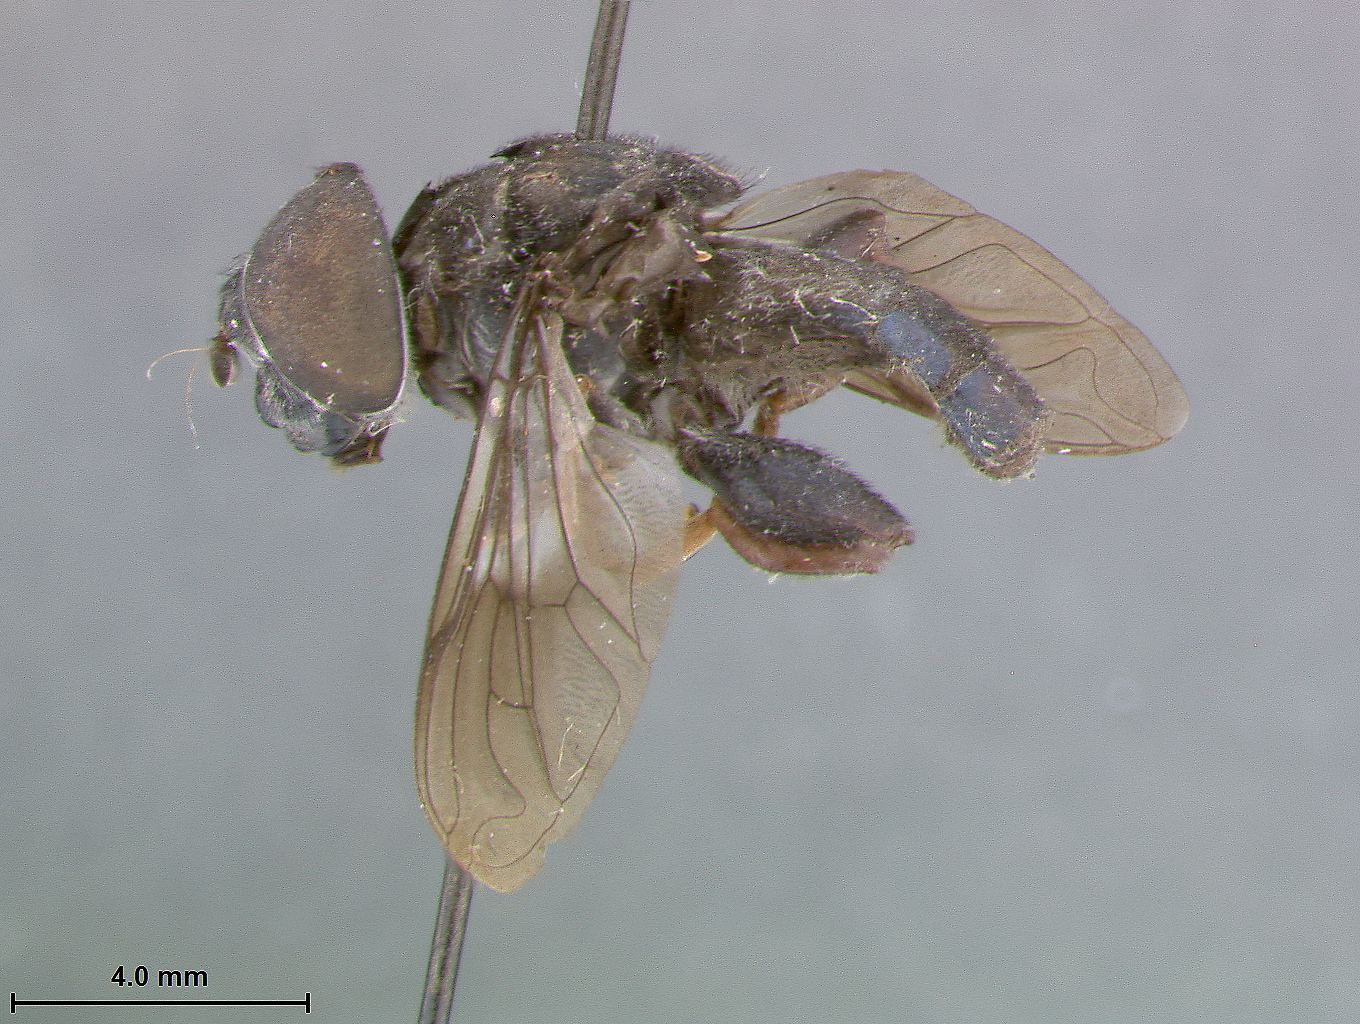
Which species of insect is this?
Eristalis fuliginosus
